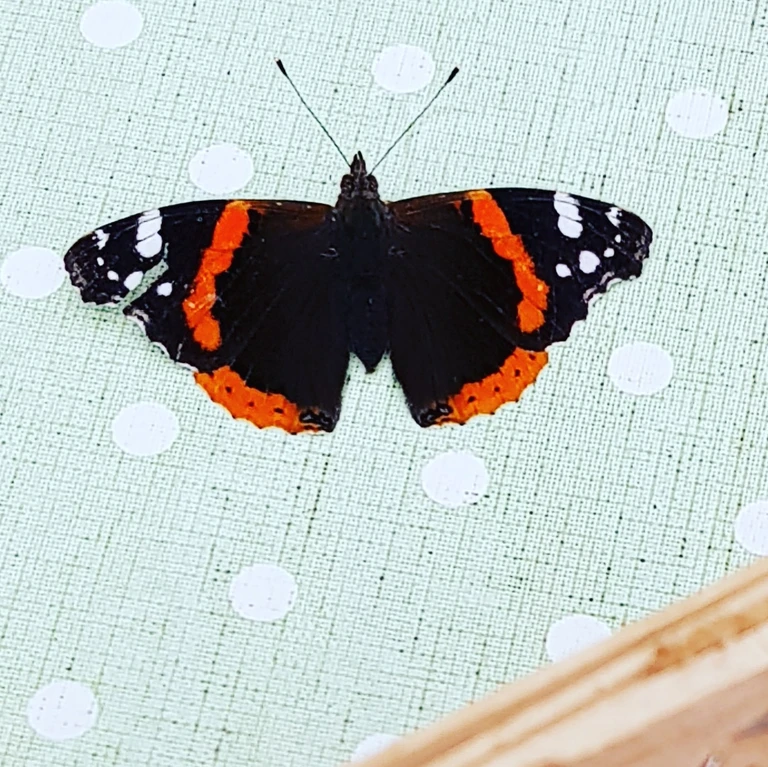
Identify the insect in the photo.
Vanessa atalanta
